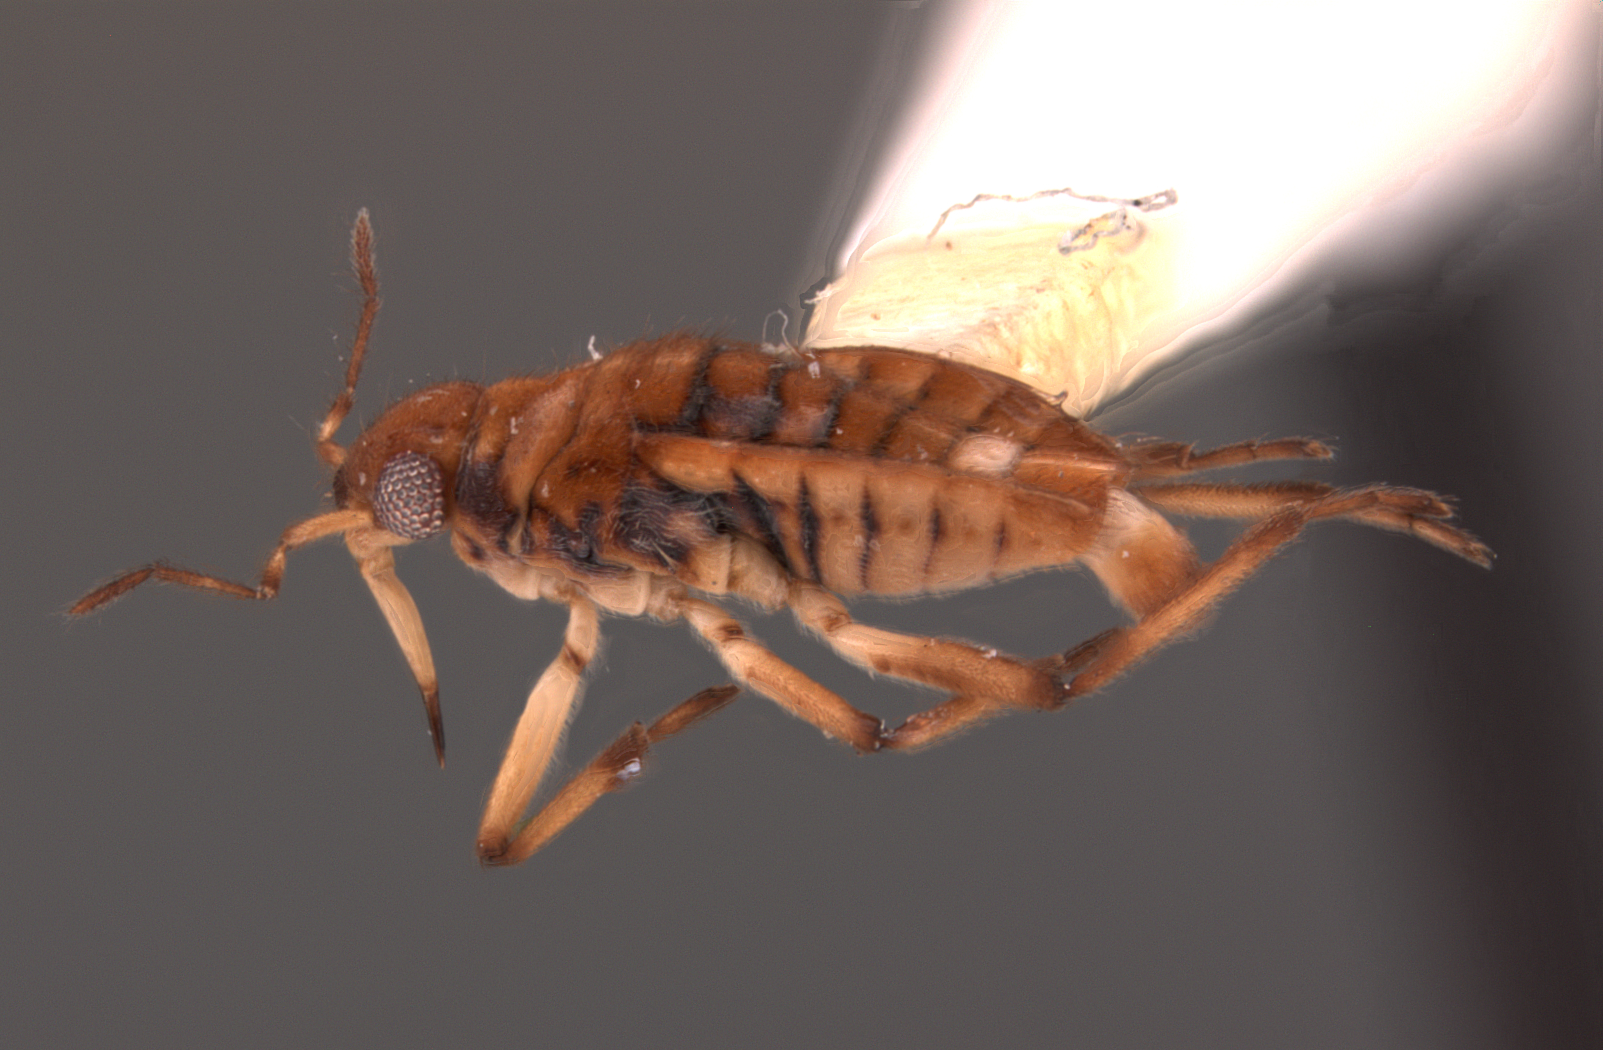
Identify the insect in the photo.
Microvelia argusta
